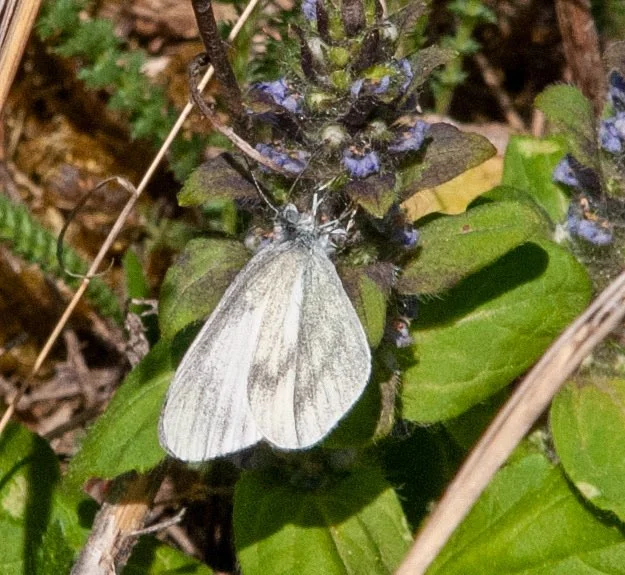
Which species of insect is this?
Leptidea sinapis/juvernica
